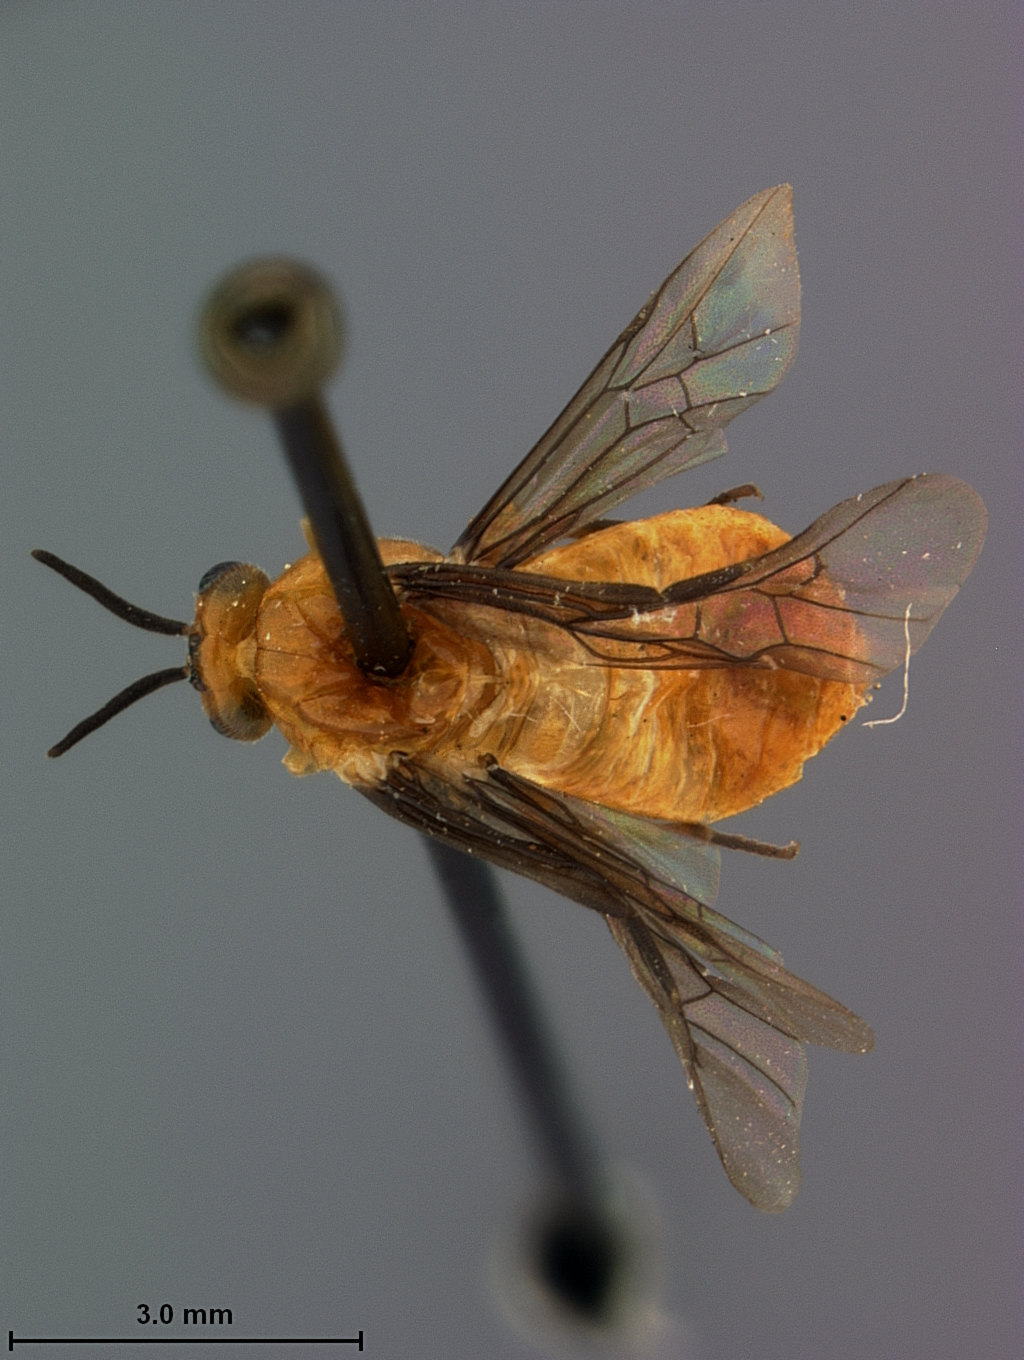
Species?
Sphacophilus argutus
